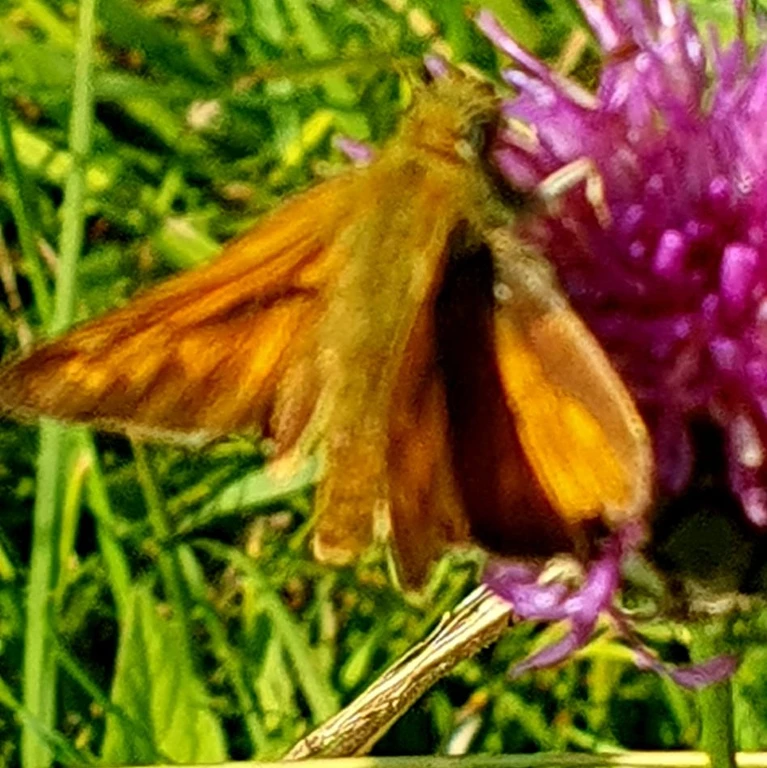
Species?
Ochlodes sylvanus (also Ochlodes venata)
